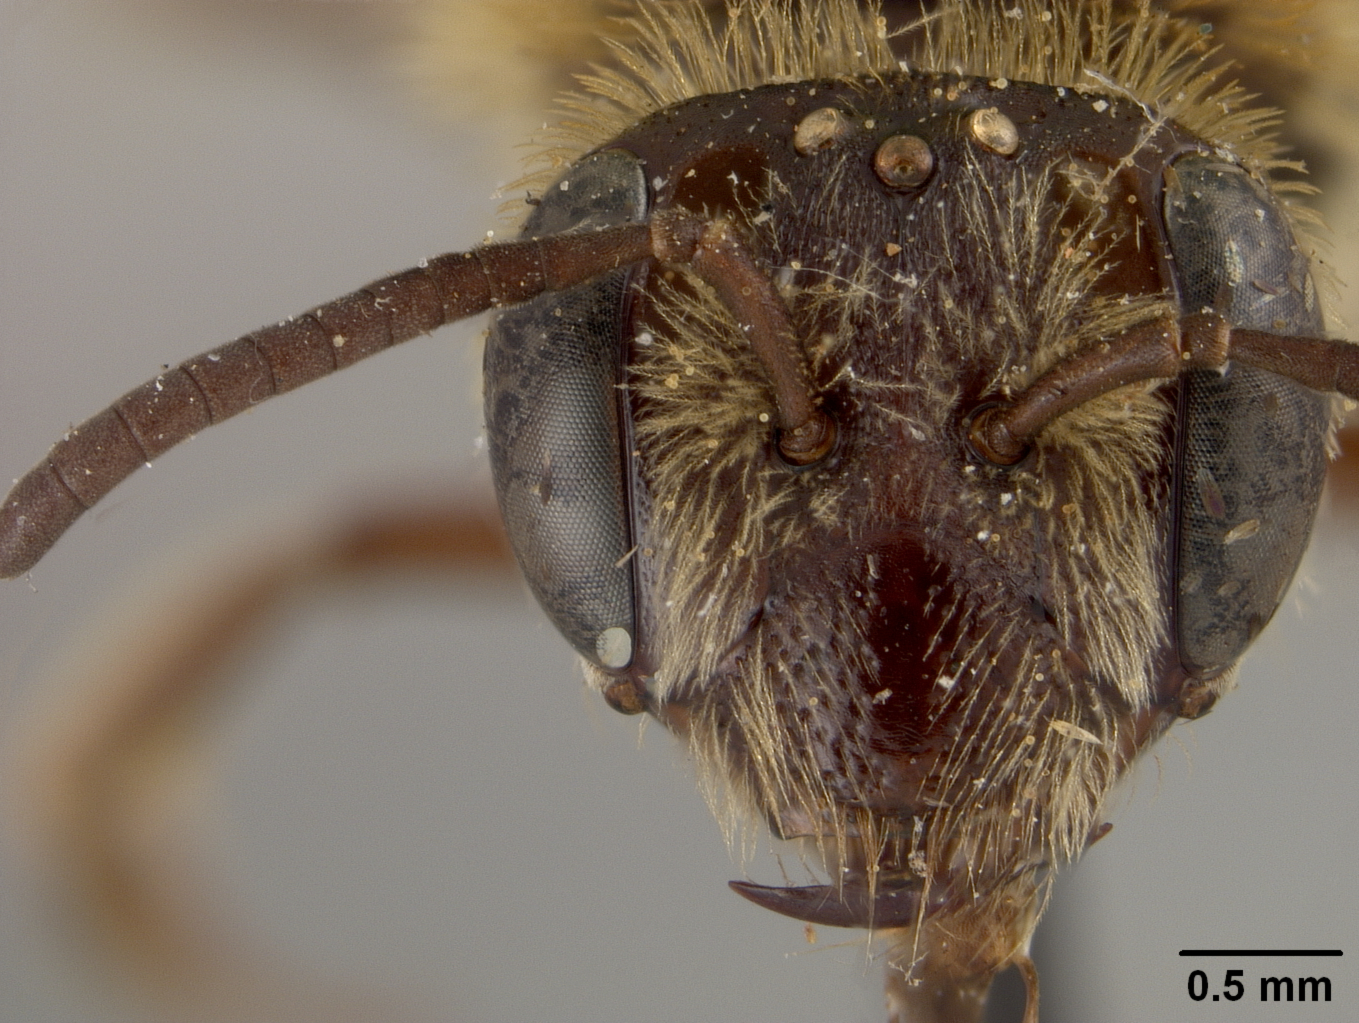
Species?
Andrena duplicata
